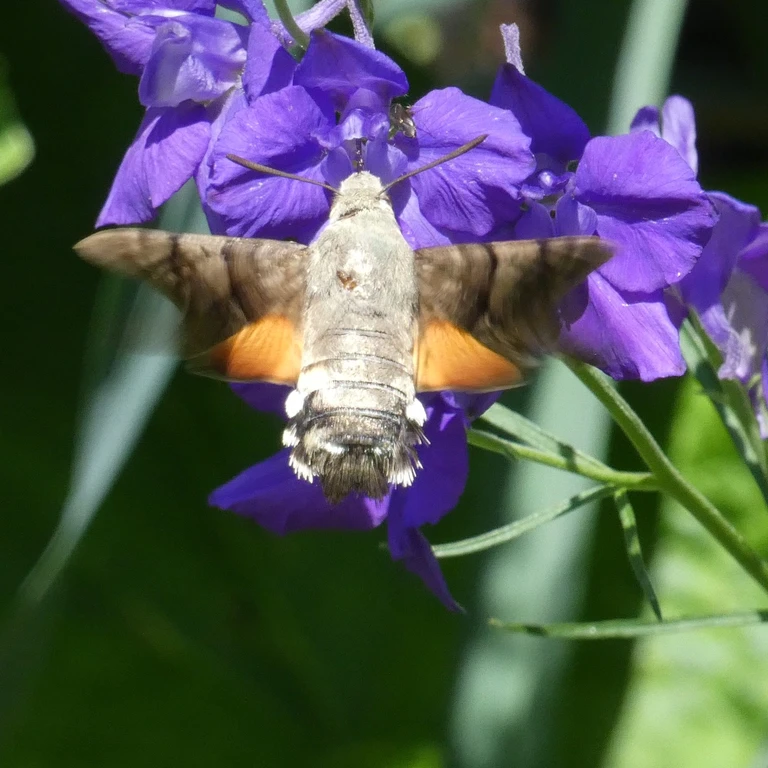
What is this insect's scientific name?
Macroglossum stellatarum
